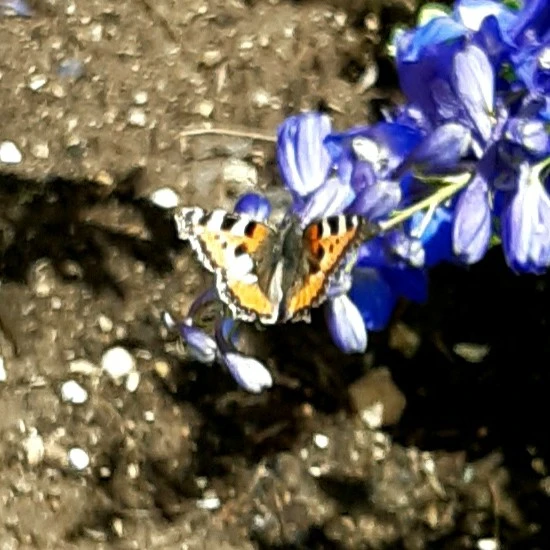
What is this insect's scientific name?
Aglais urticae
